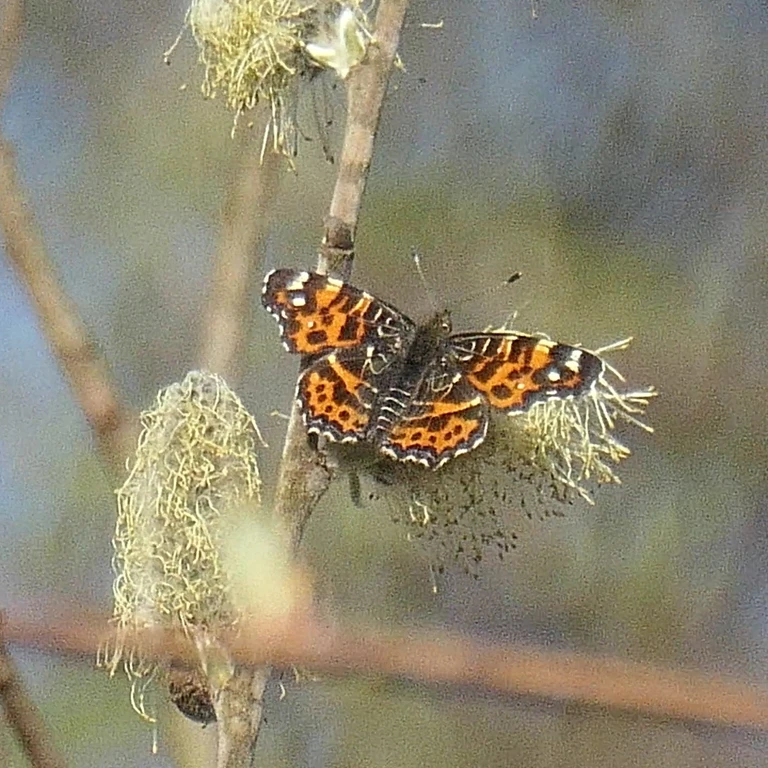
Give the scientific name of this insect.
Araschnia levana
